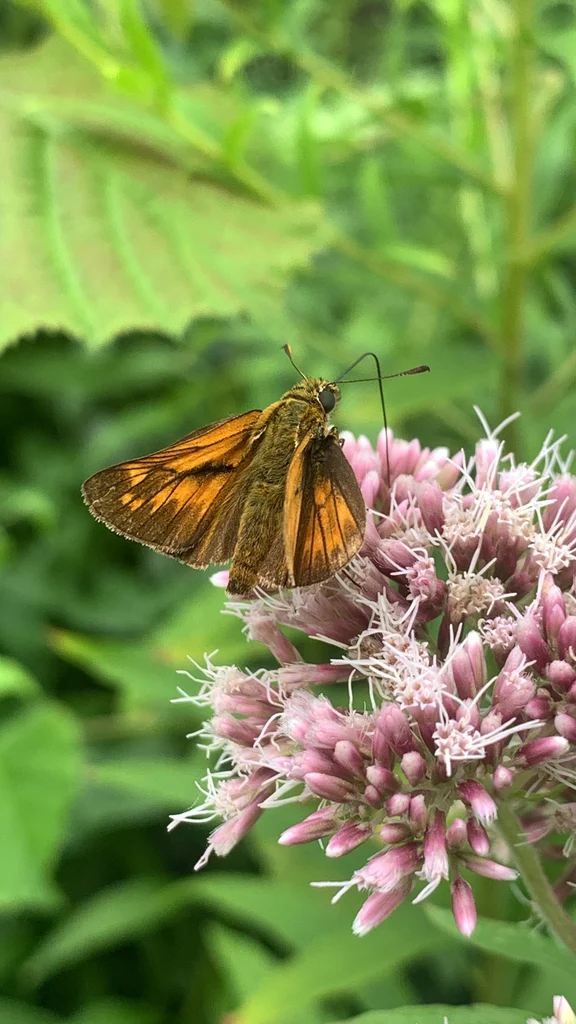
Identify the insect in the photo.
Ochlodes sylvanus (also Ochlodes venata)
